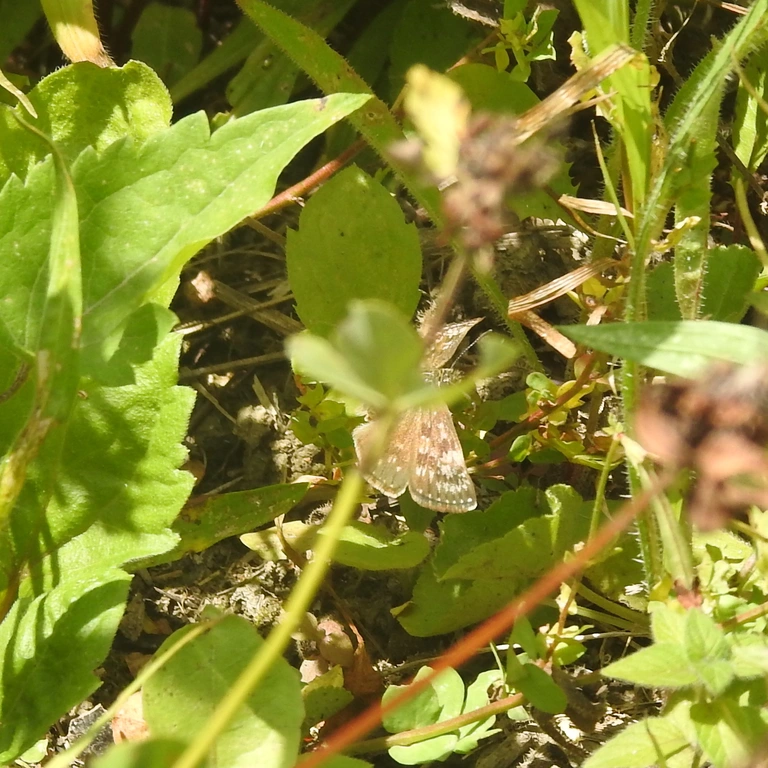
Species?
Erynnis tages
